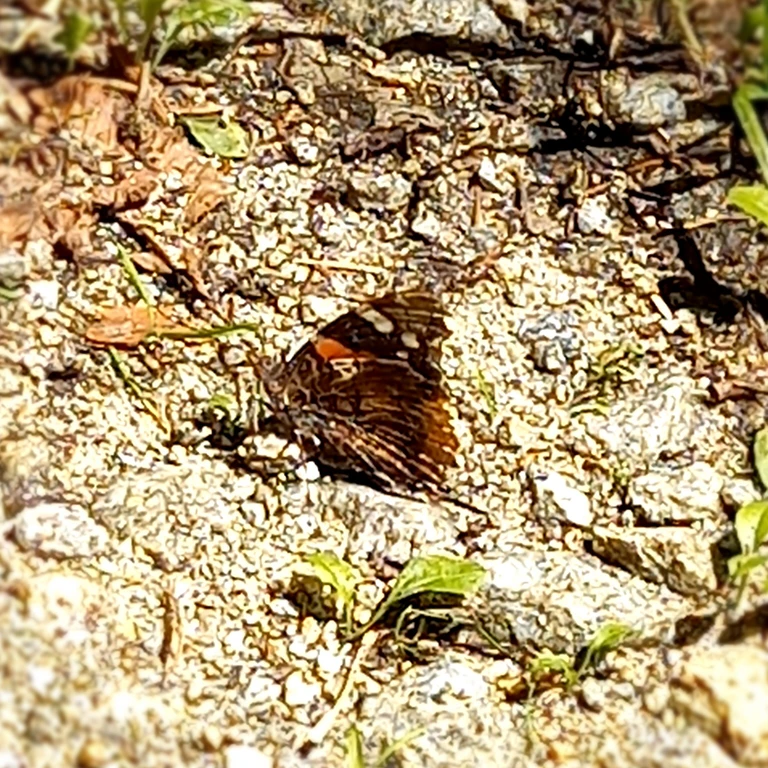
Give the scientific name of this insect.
Vanessa atalanta
